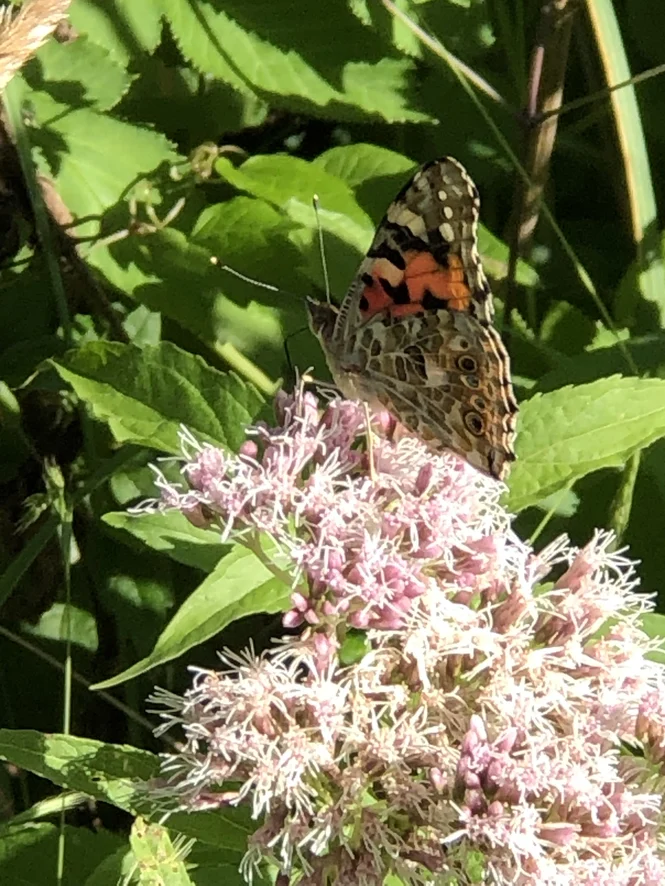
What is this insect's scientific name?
Vanessa cardui
